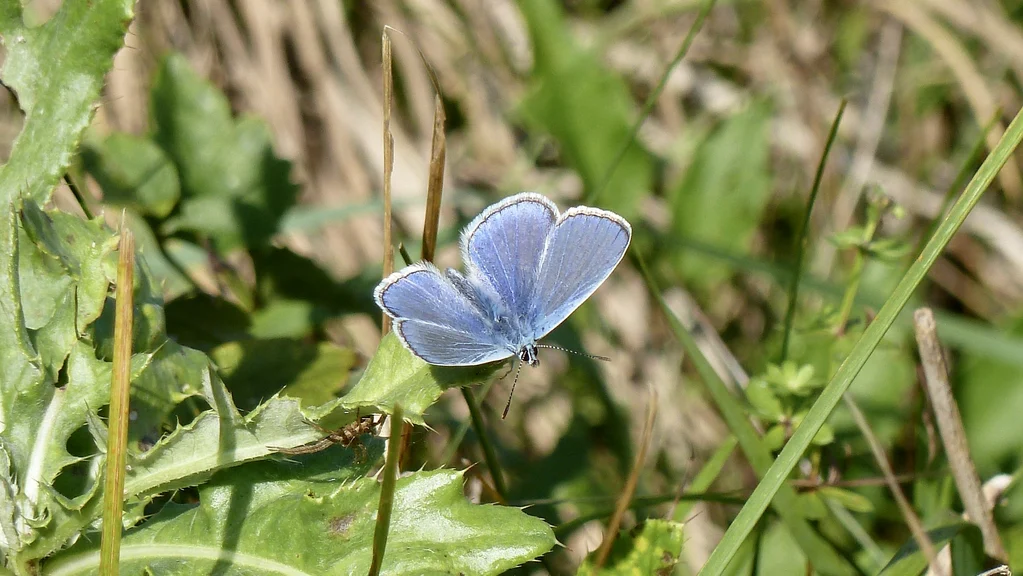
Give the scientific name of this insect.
Polyommatus icarus
